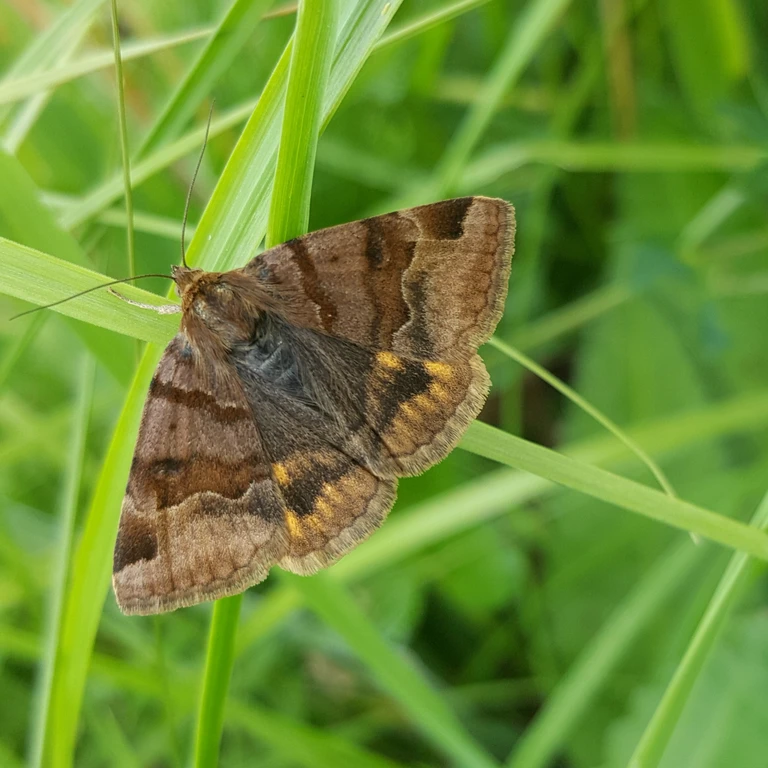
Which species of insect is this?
Euclidia glyphica
